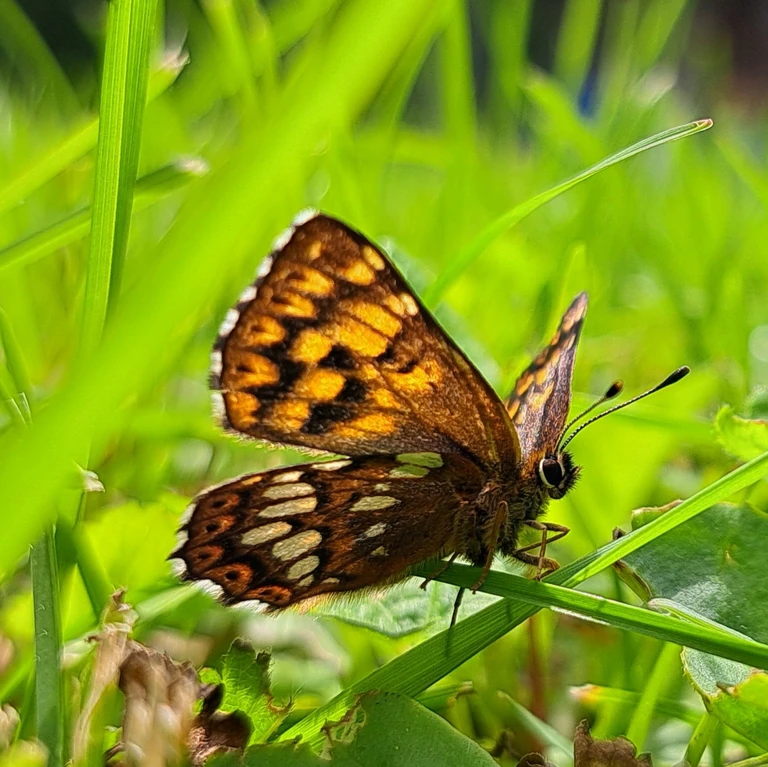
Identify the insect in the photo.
Hamearis lucina
